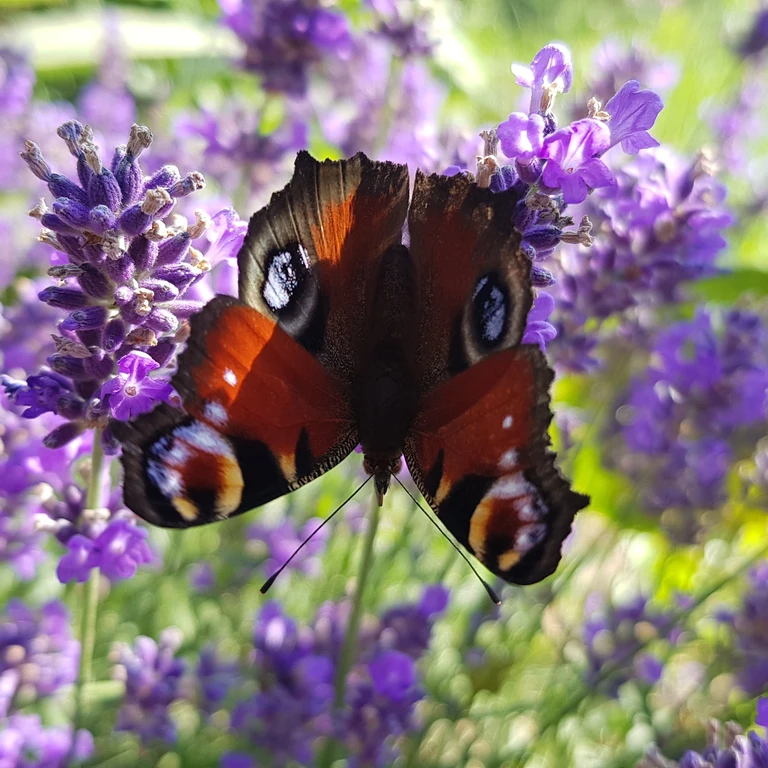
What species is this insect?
Aglais io
